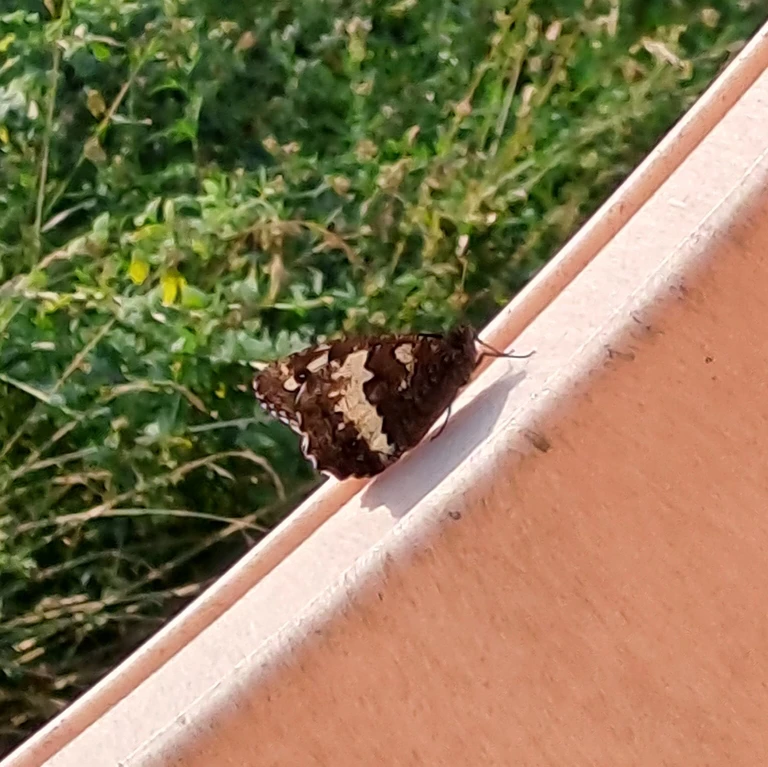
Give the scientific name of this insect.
Brintesia circe
